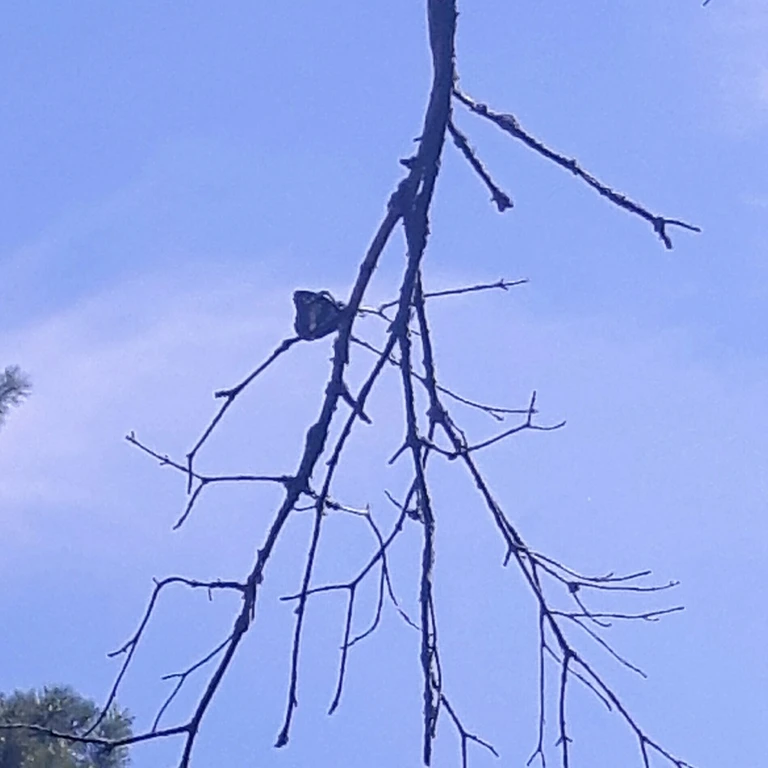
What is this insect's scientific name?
Brintesia circe
